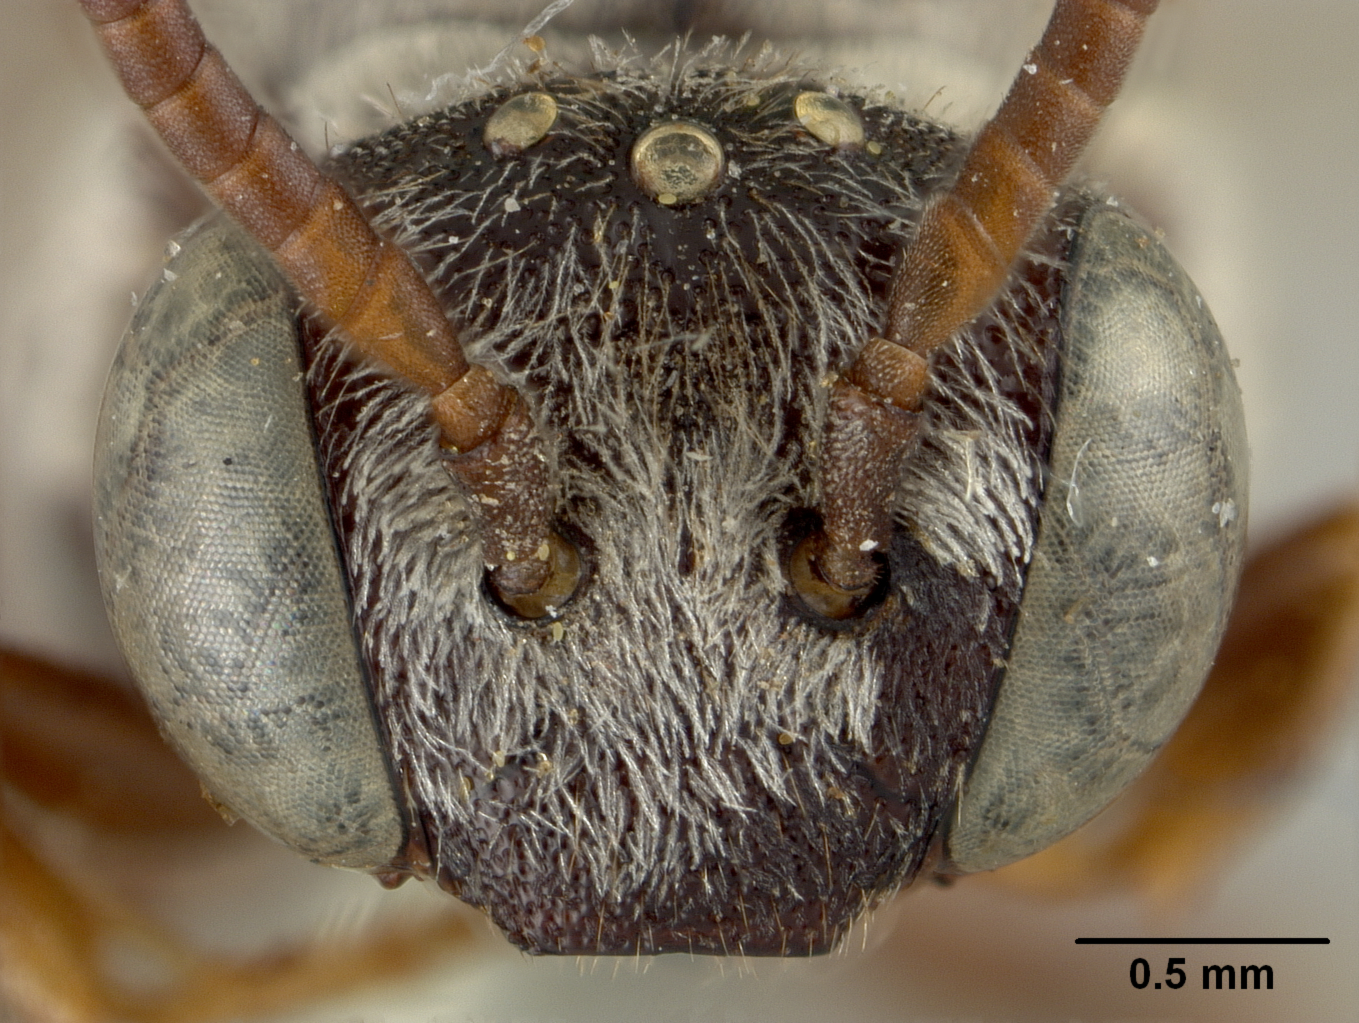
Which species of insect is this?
Epeolus barberiellus
